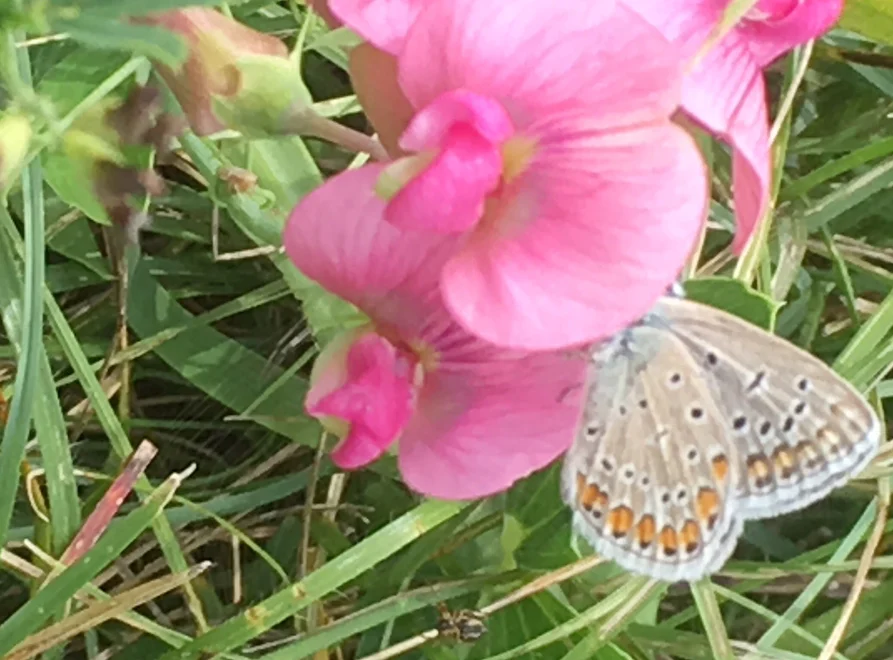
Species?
Polyommatus icarus
